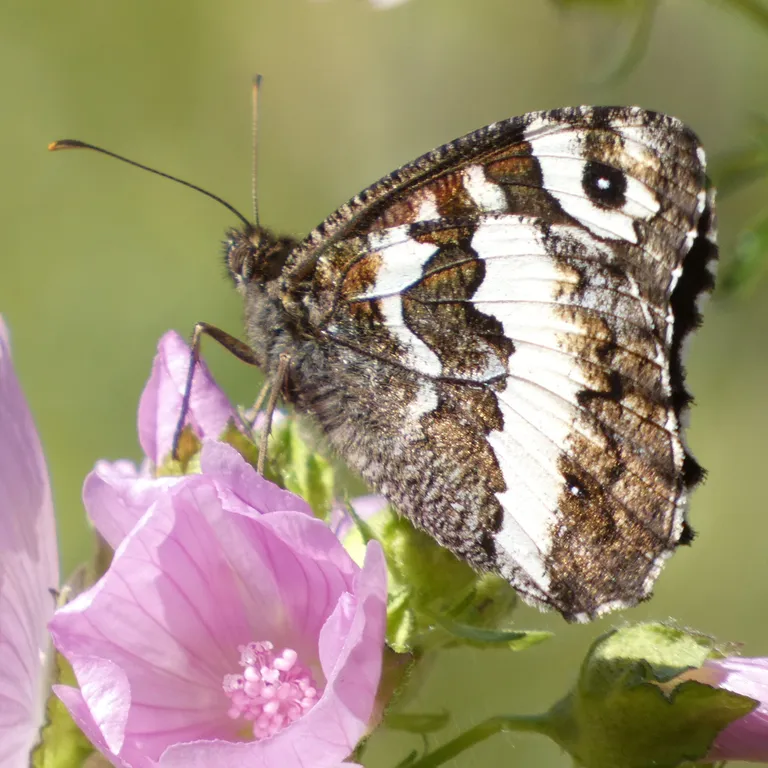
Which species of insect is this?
Brintesia circe
